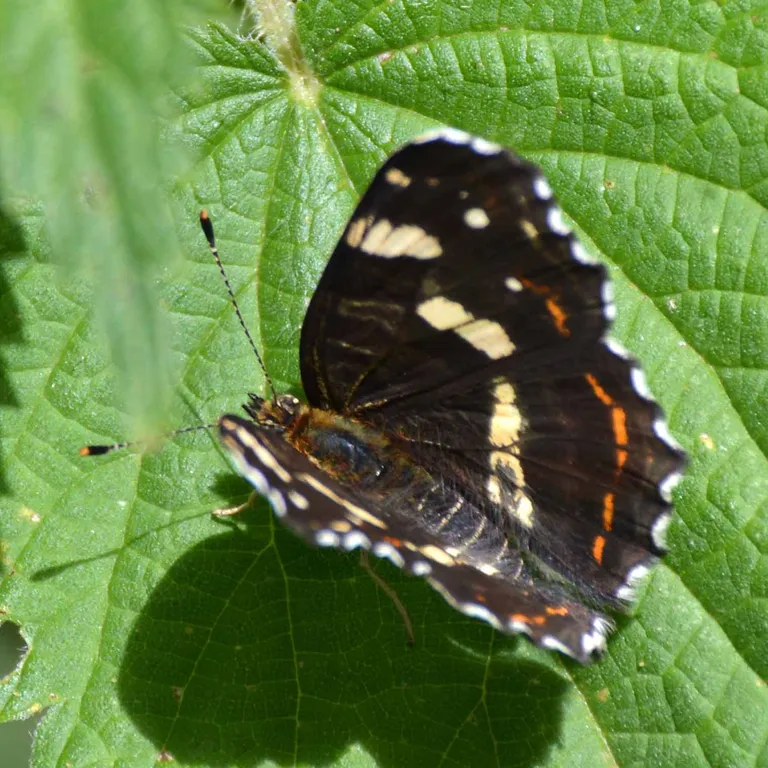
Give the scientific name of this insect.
Araschnia levana
